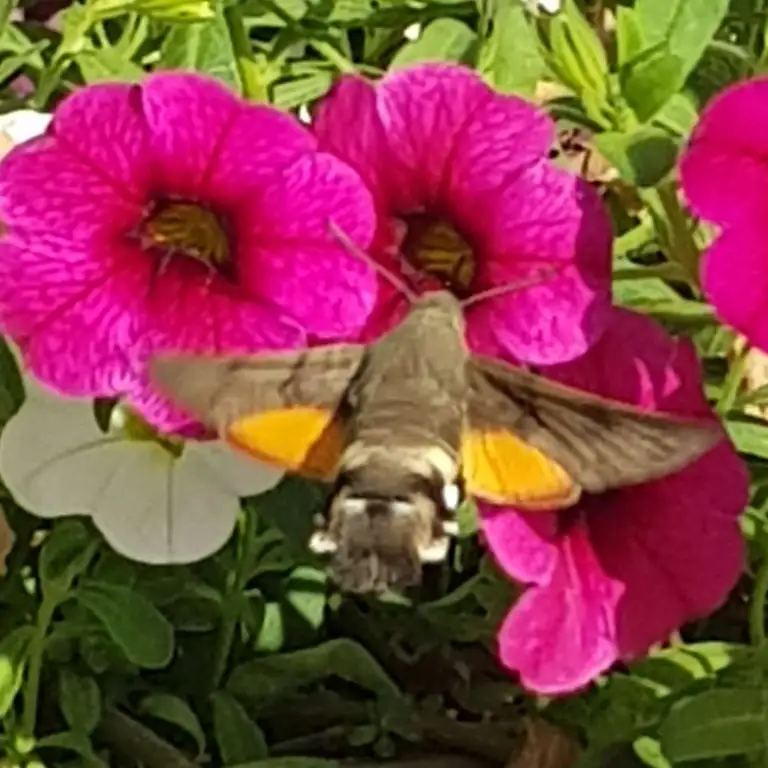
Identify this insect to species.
Macroglossum stellatarum
